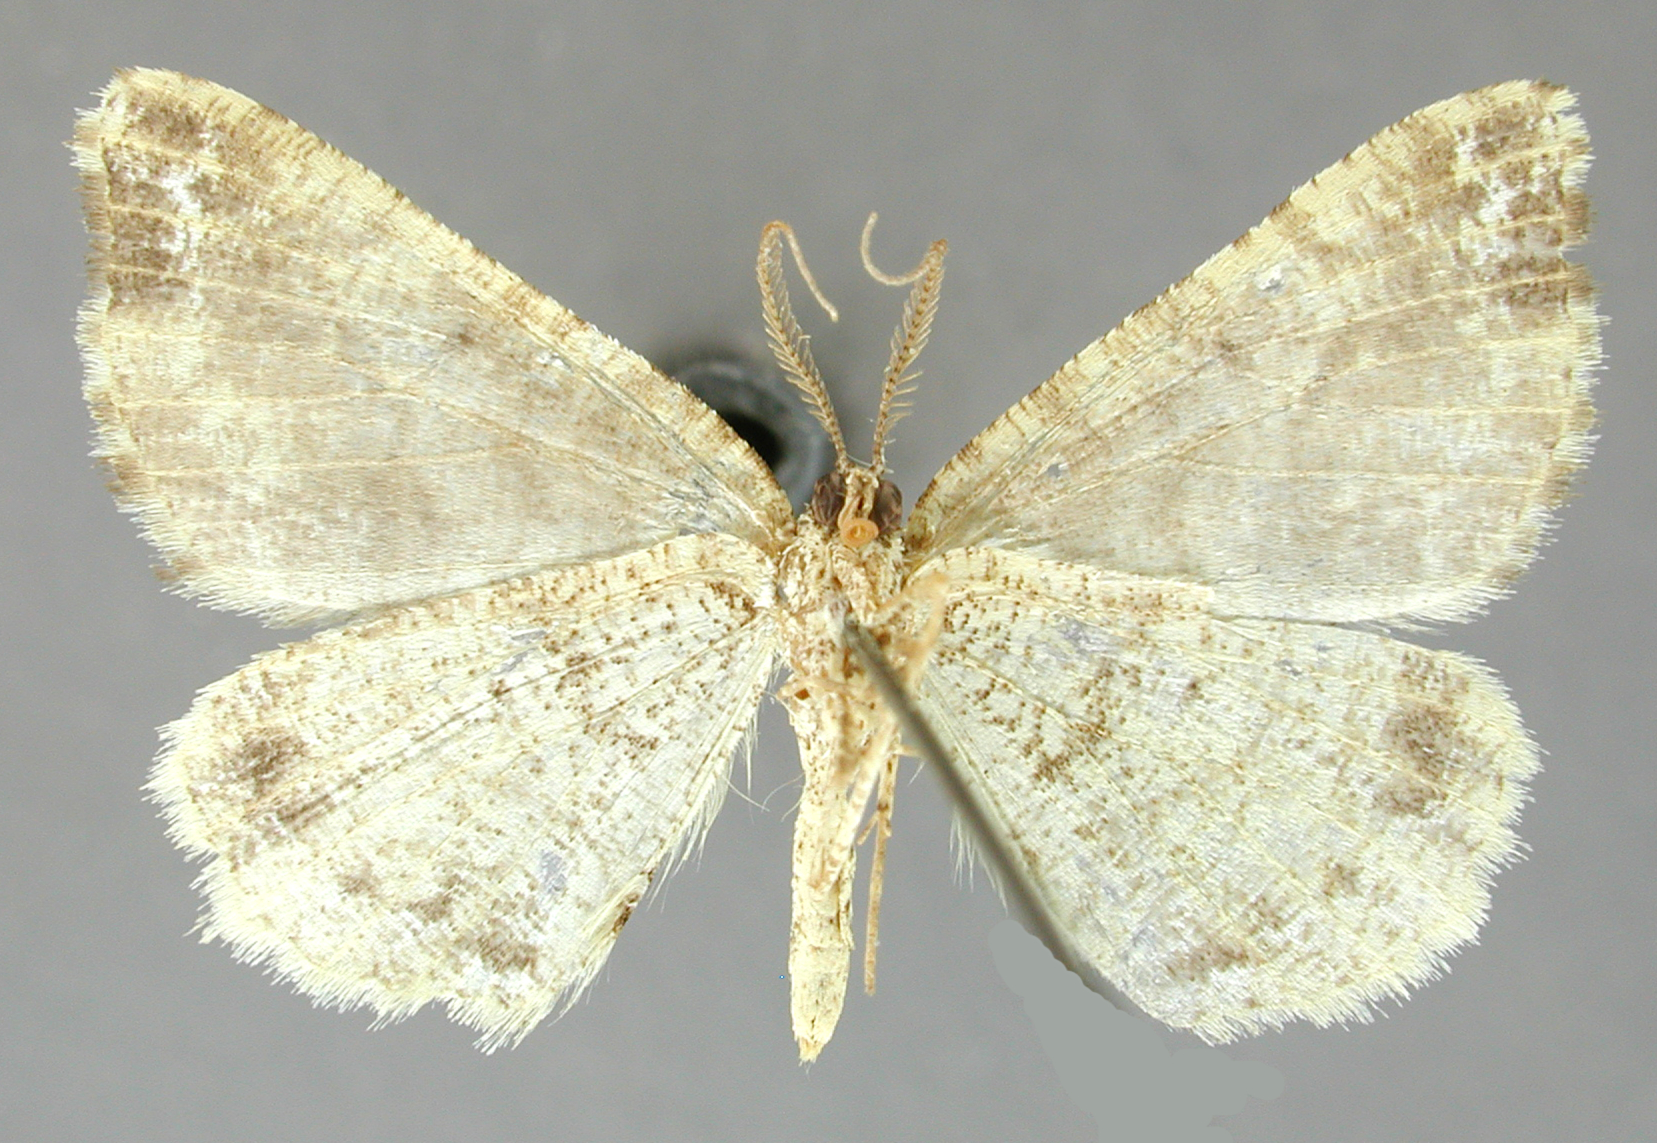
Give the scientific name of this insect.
Sciagraphia deceptrix
